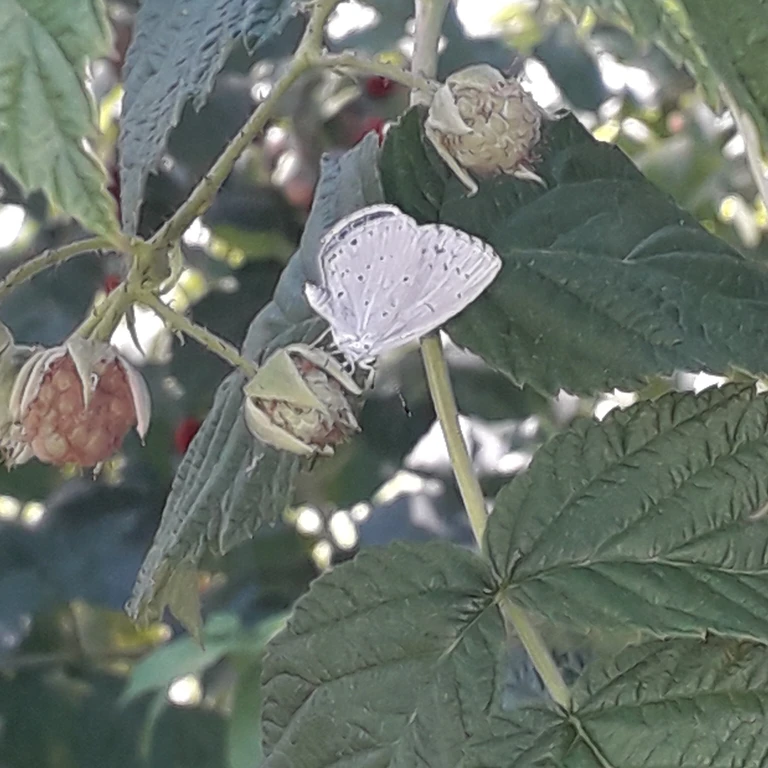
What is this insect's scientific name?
Celastrina argiolus
